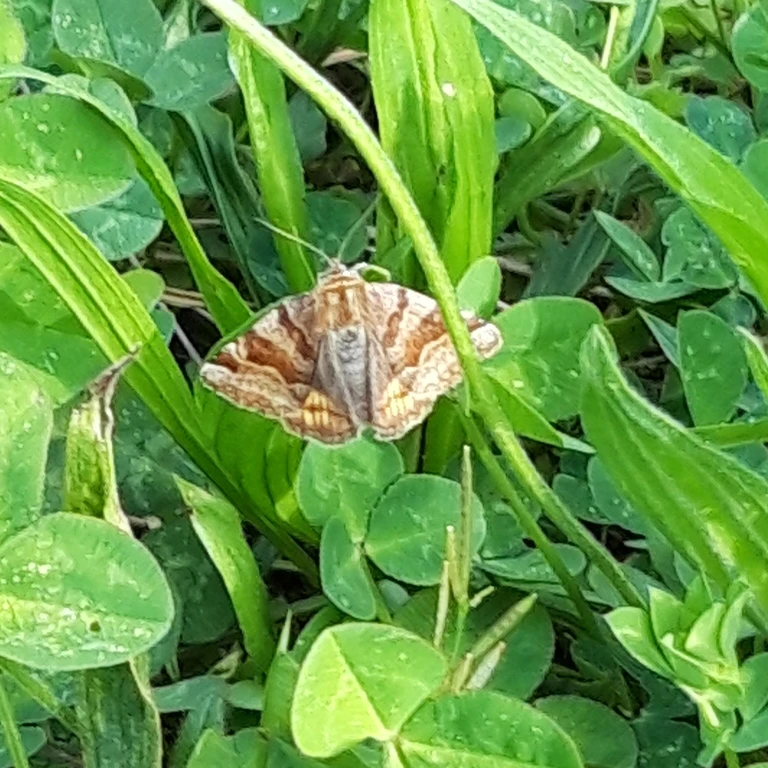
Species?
Euclidia glyphica
